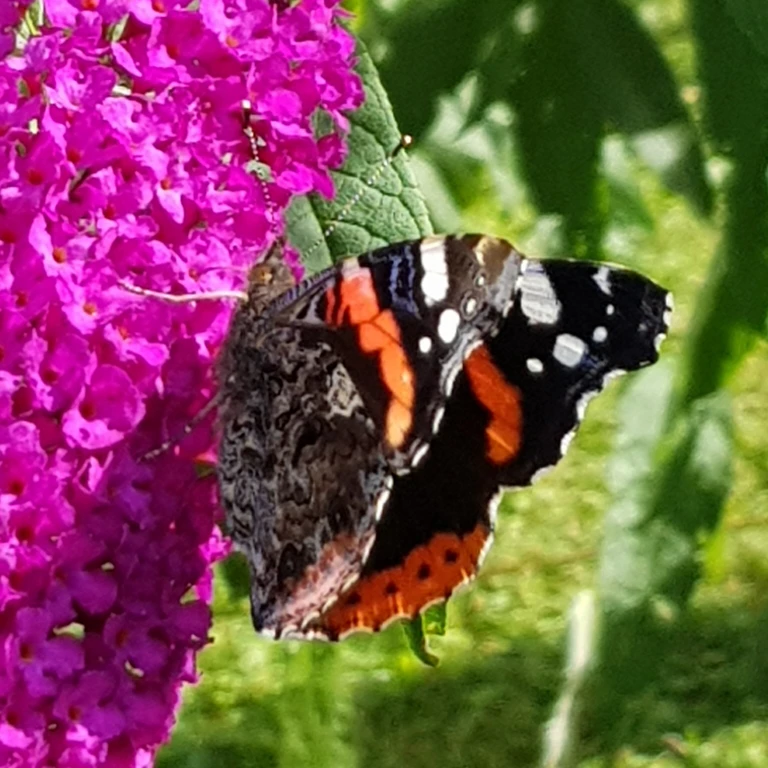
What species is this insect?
Vanessa atalanta
